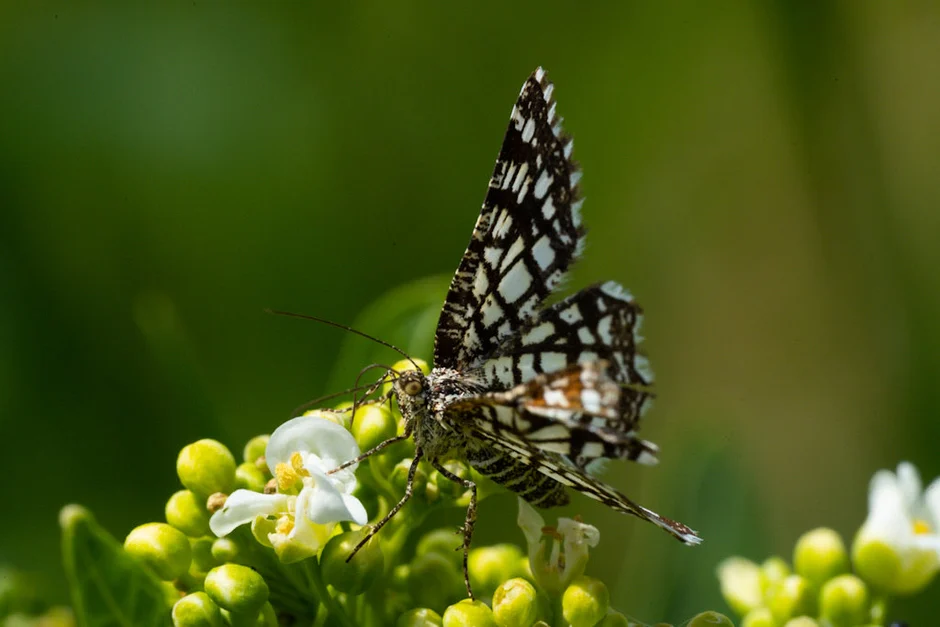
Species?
Chiasmia clathrata
